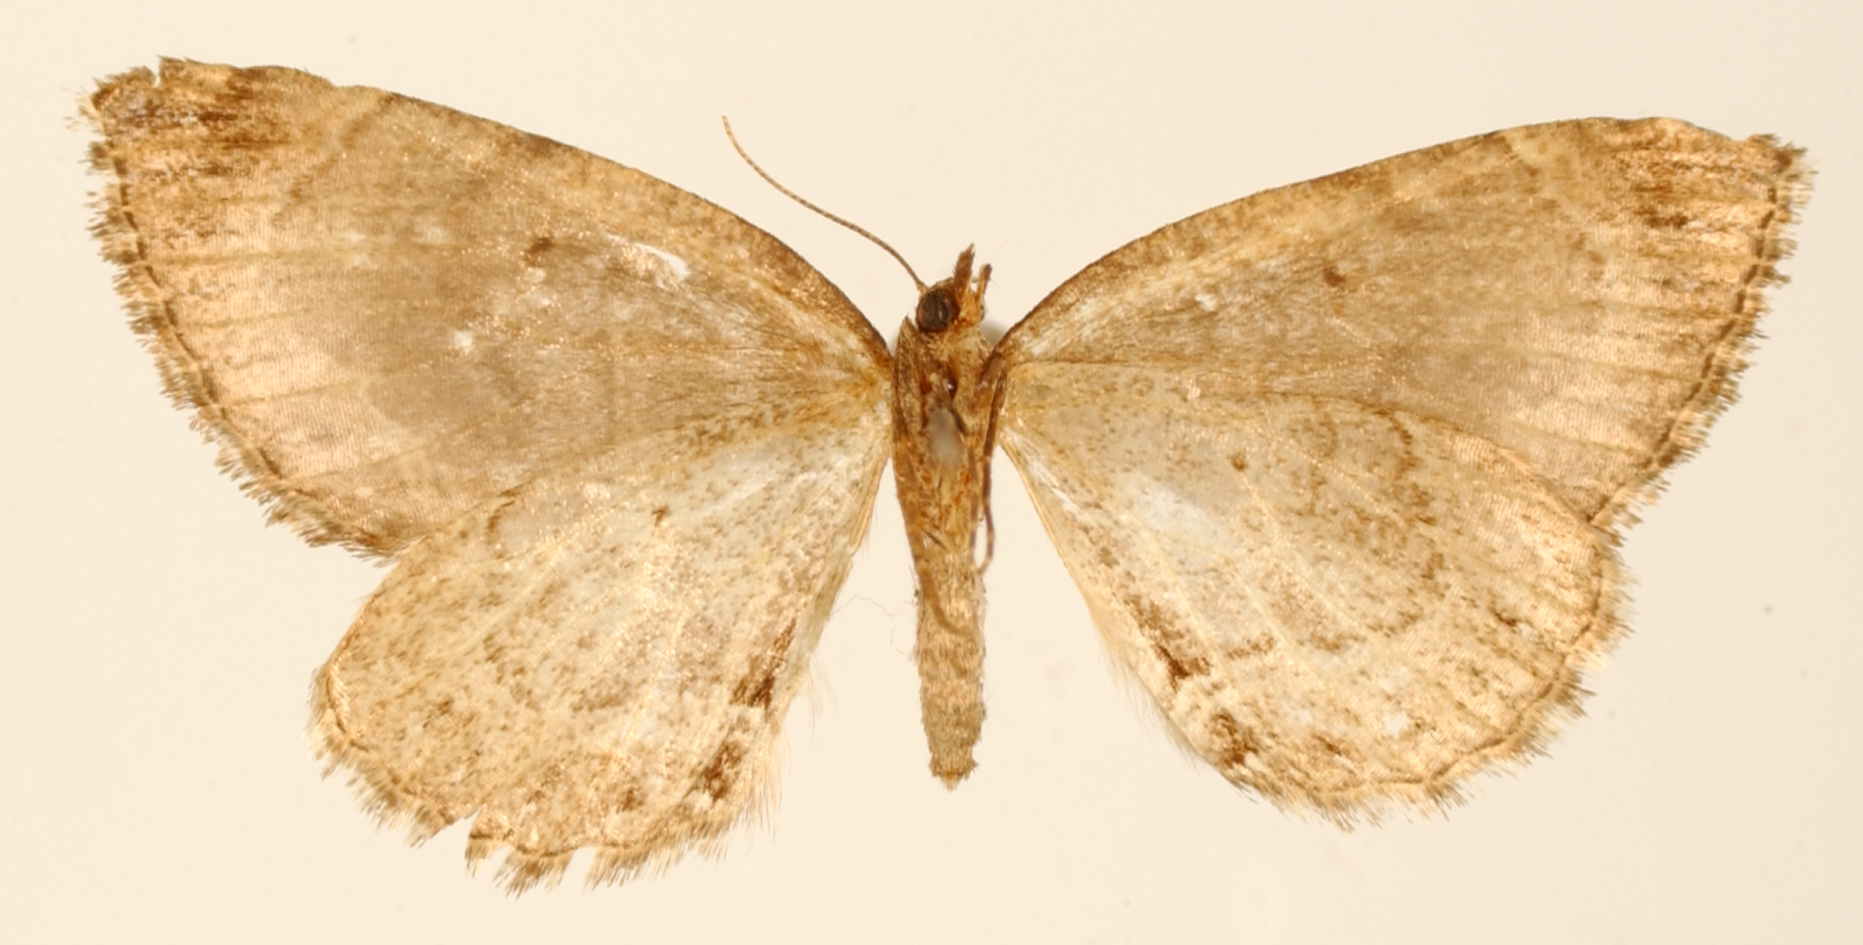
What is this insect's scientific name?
Perizoma versatilis
